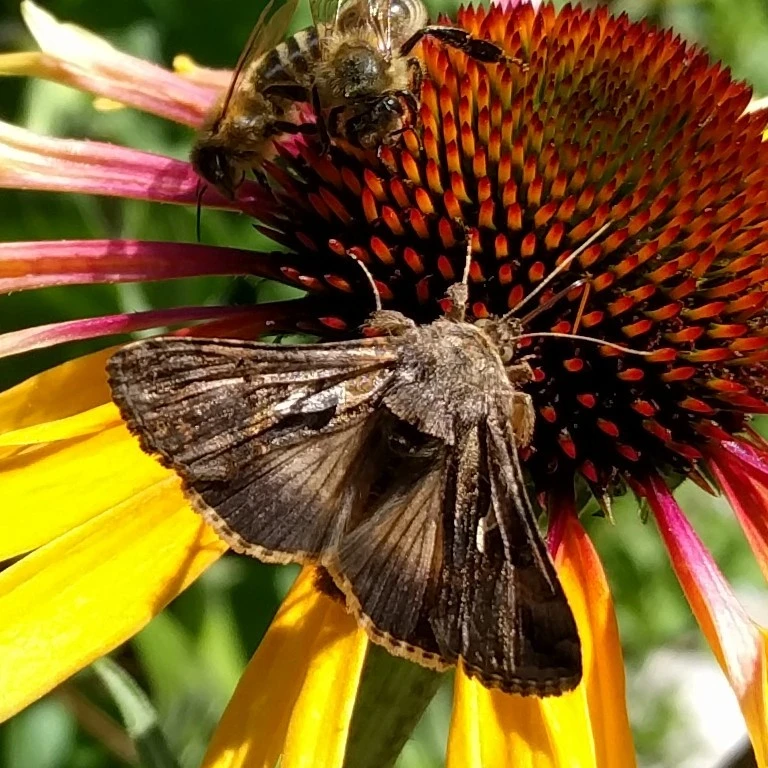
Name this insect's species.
Autographa gamma
